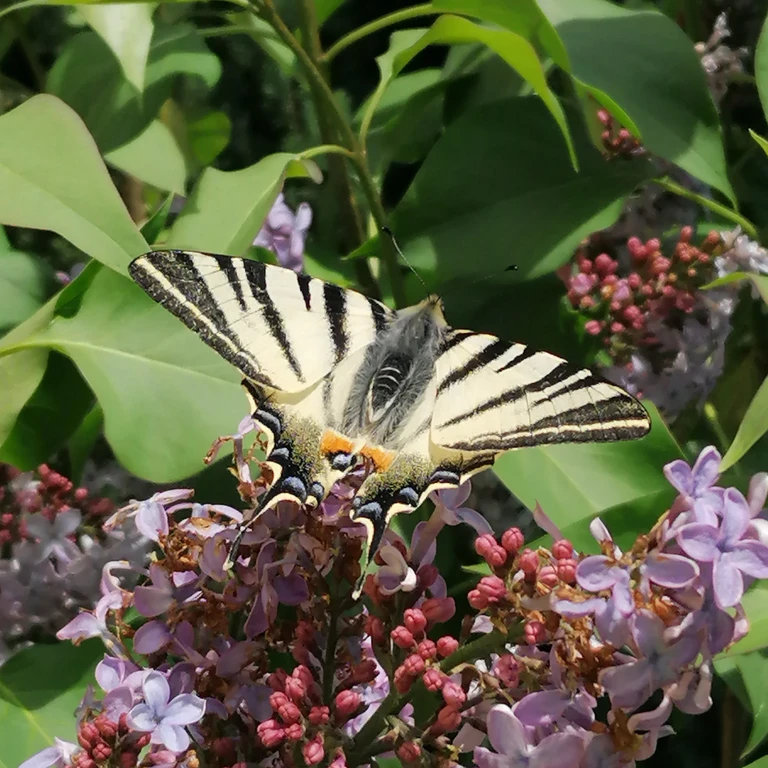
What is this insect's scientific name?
Iphiclides podalirius
